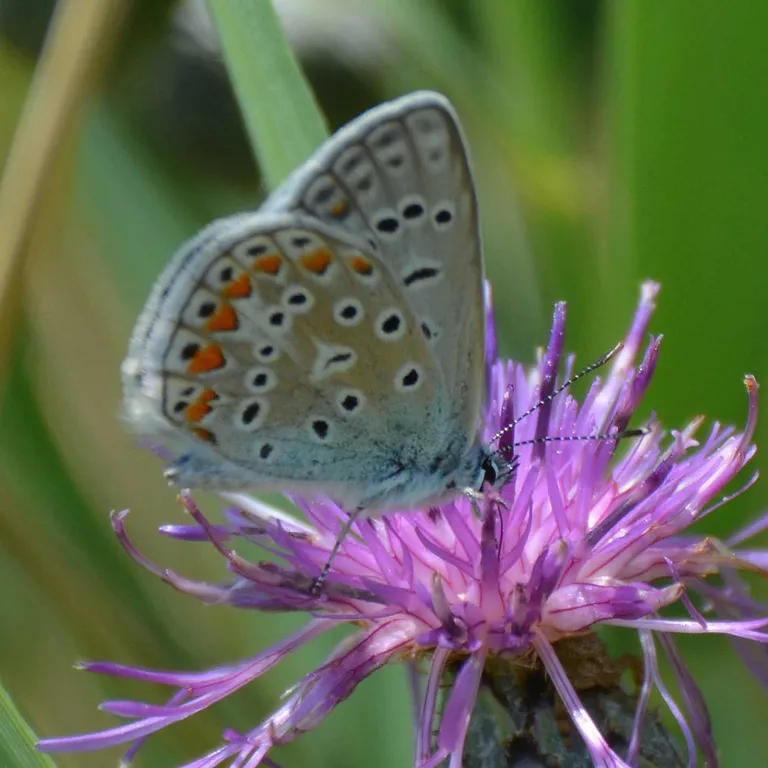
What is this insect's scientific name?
Polyommatus icarus
